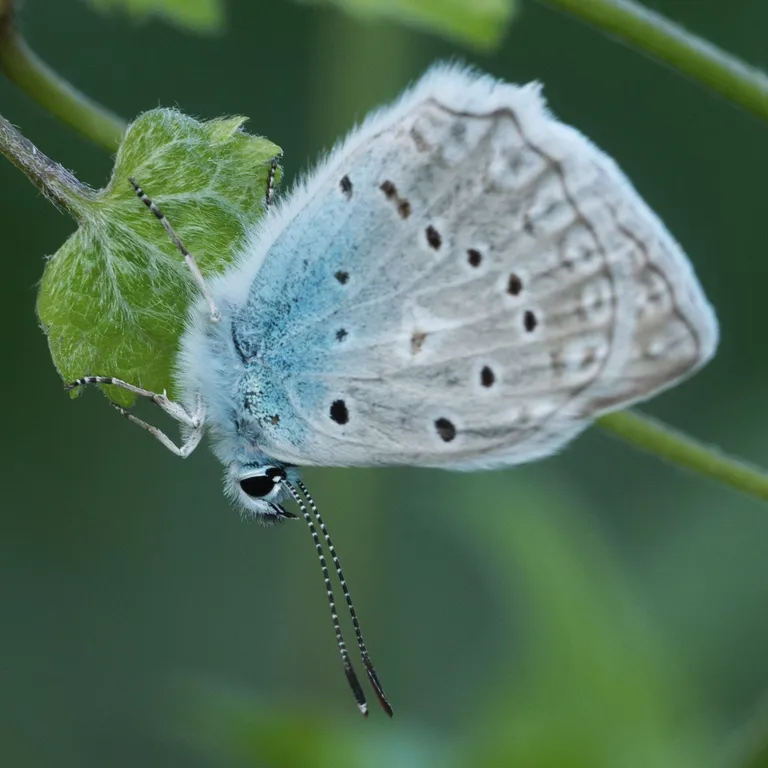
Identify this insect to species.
Polyommatus daphnis
